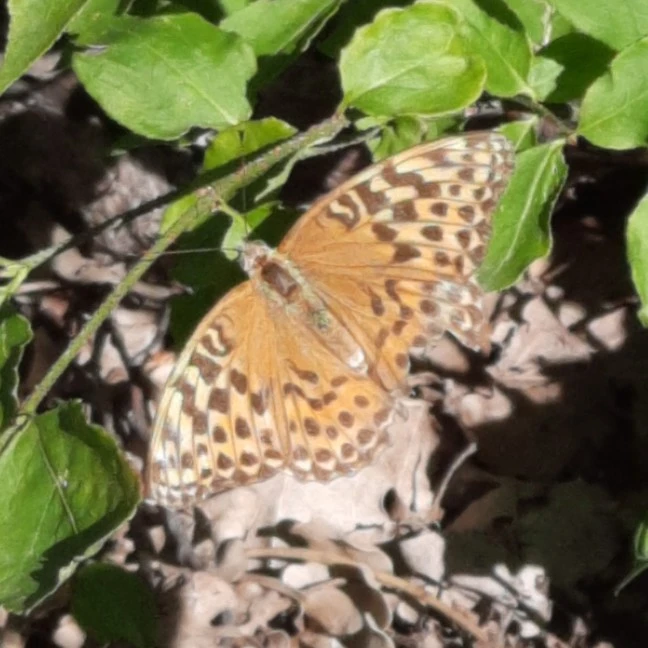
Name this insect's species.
Argynnis paphia
